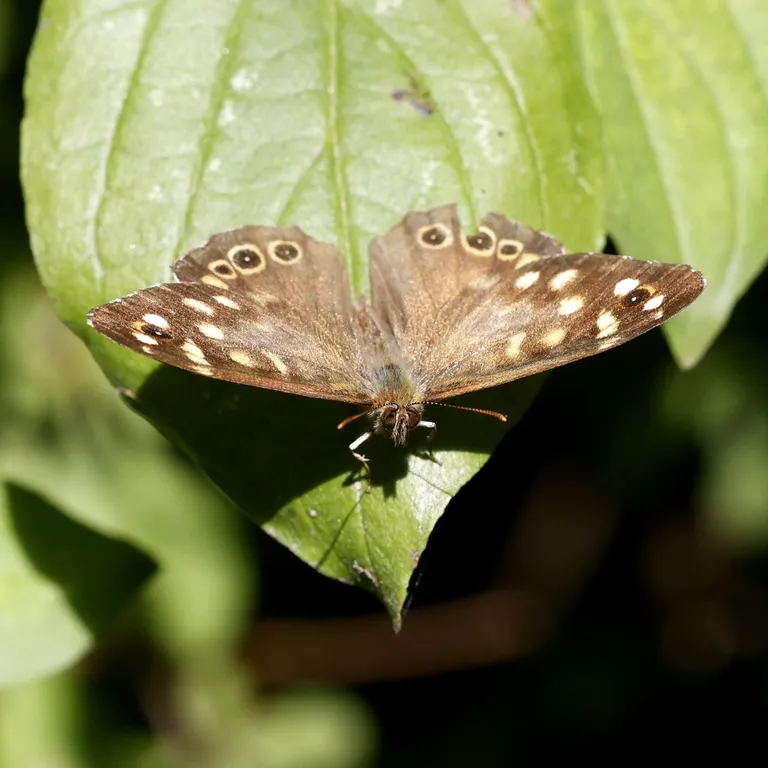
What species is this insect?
Pararge aegeria
